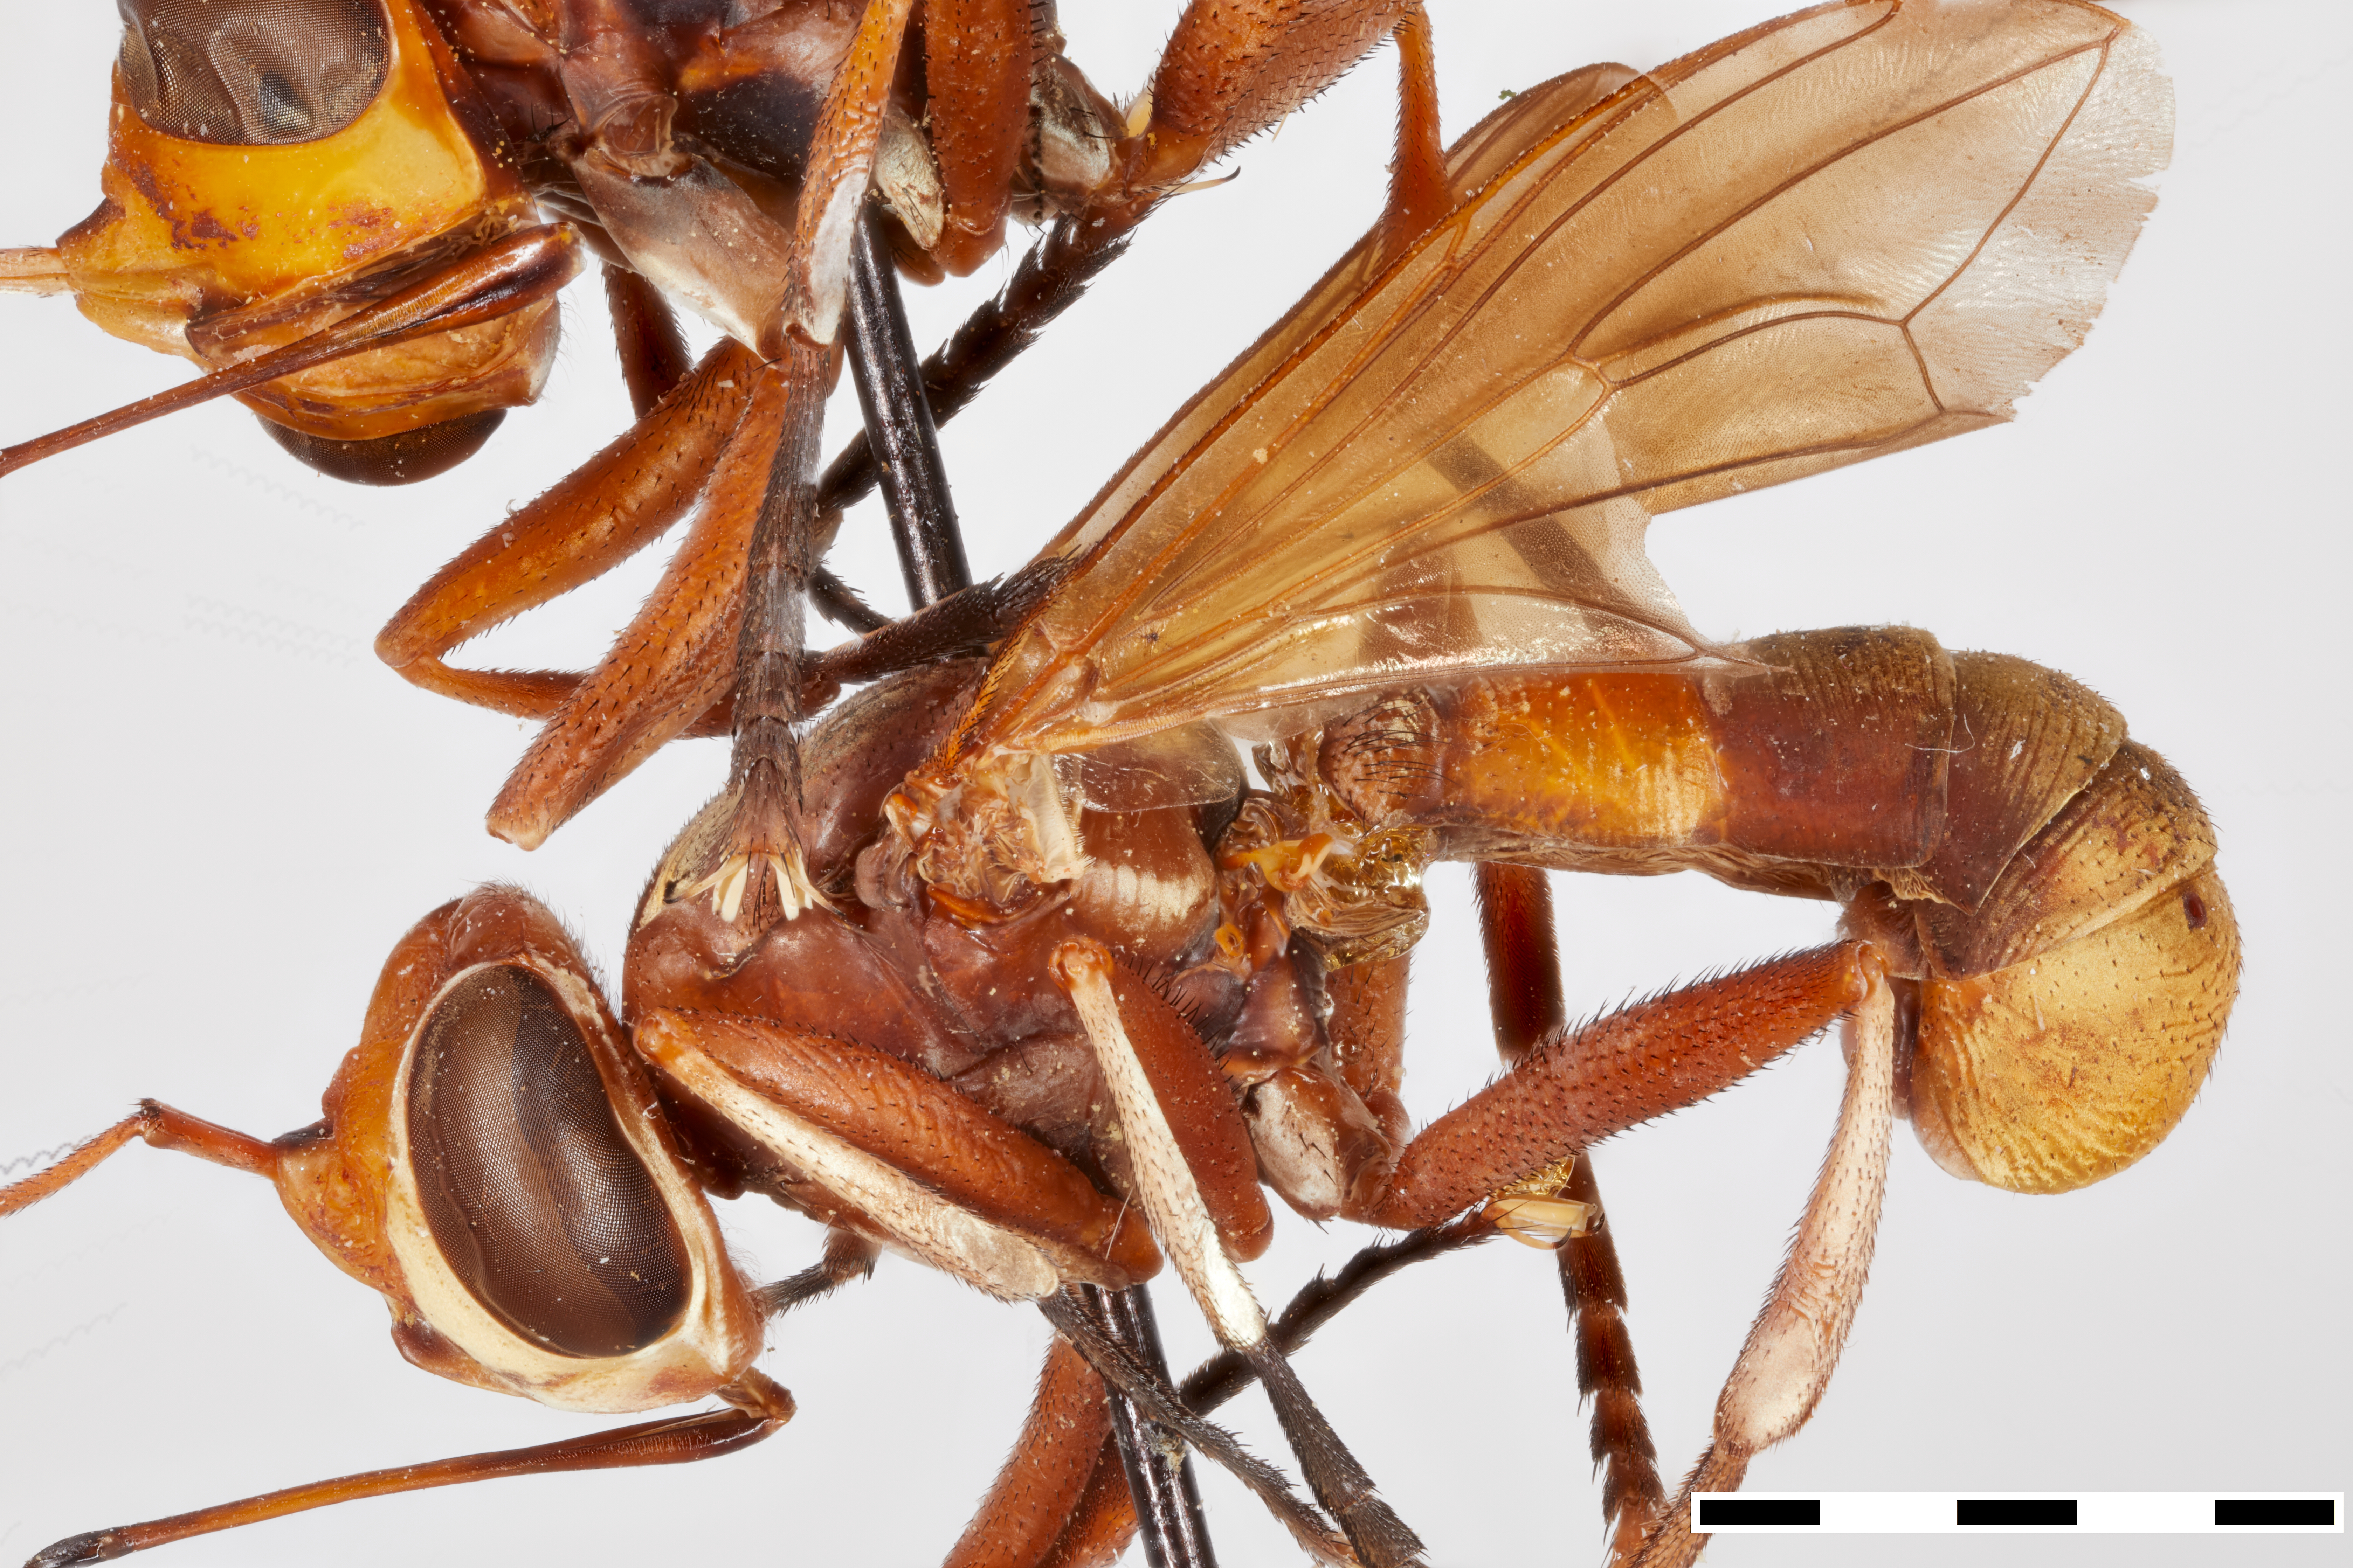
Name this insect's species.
Conops australianus
